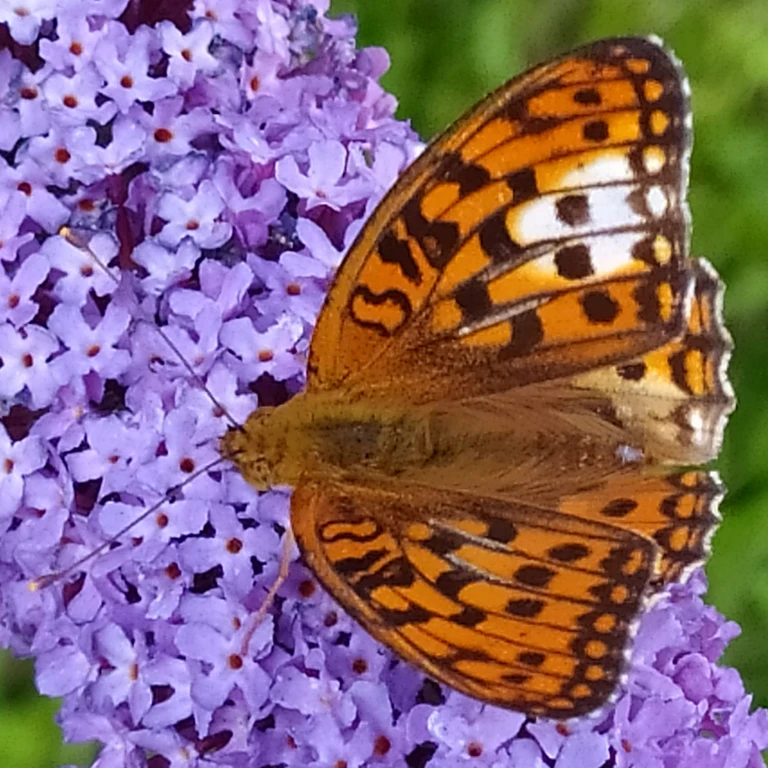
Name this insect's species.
Fabriciana adippe
